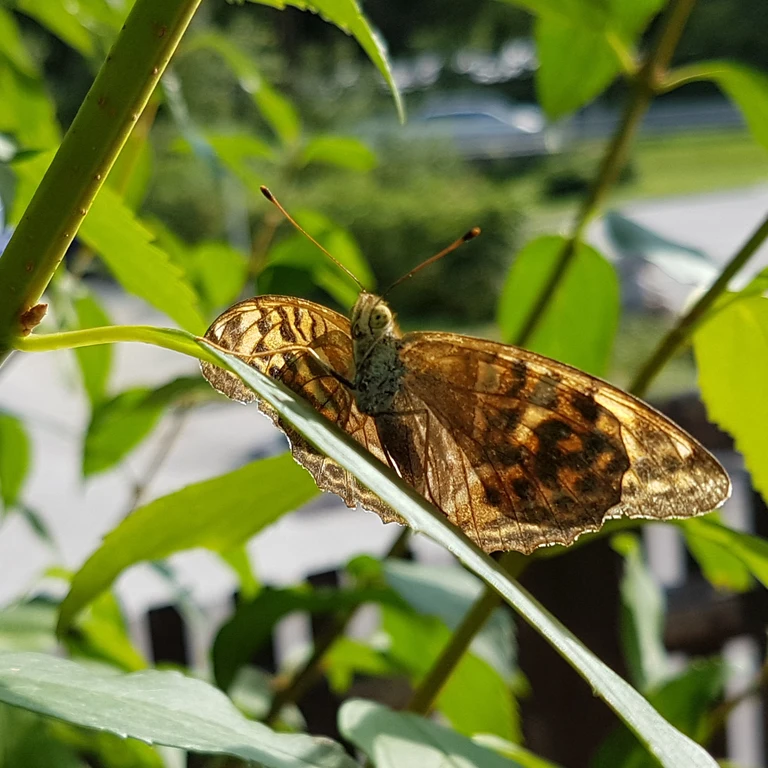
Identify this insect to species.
Argynnis paphia
